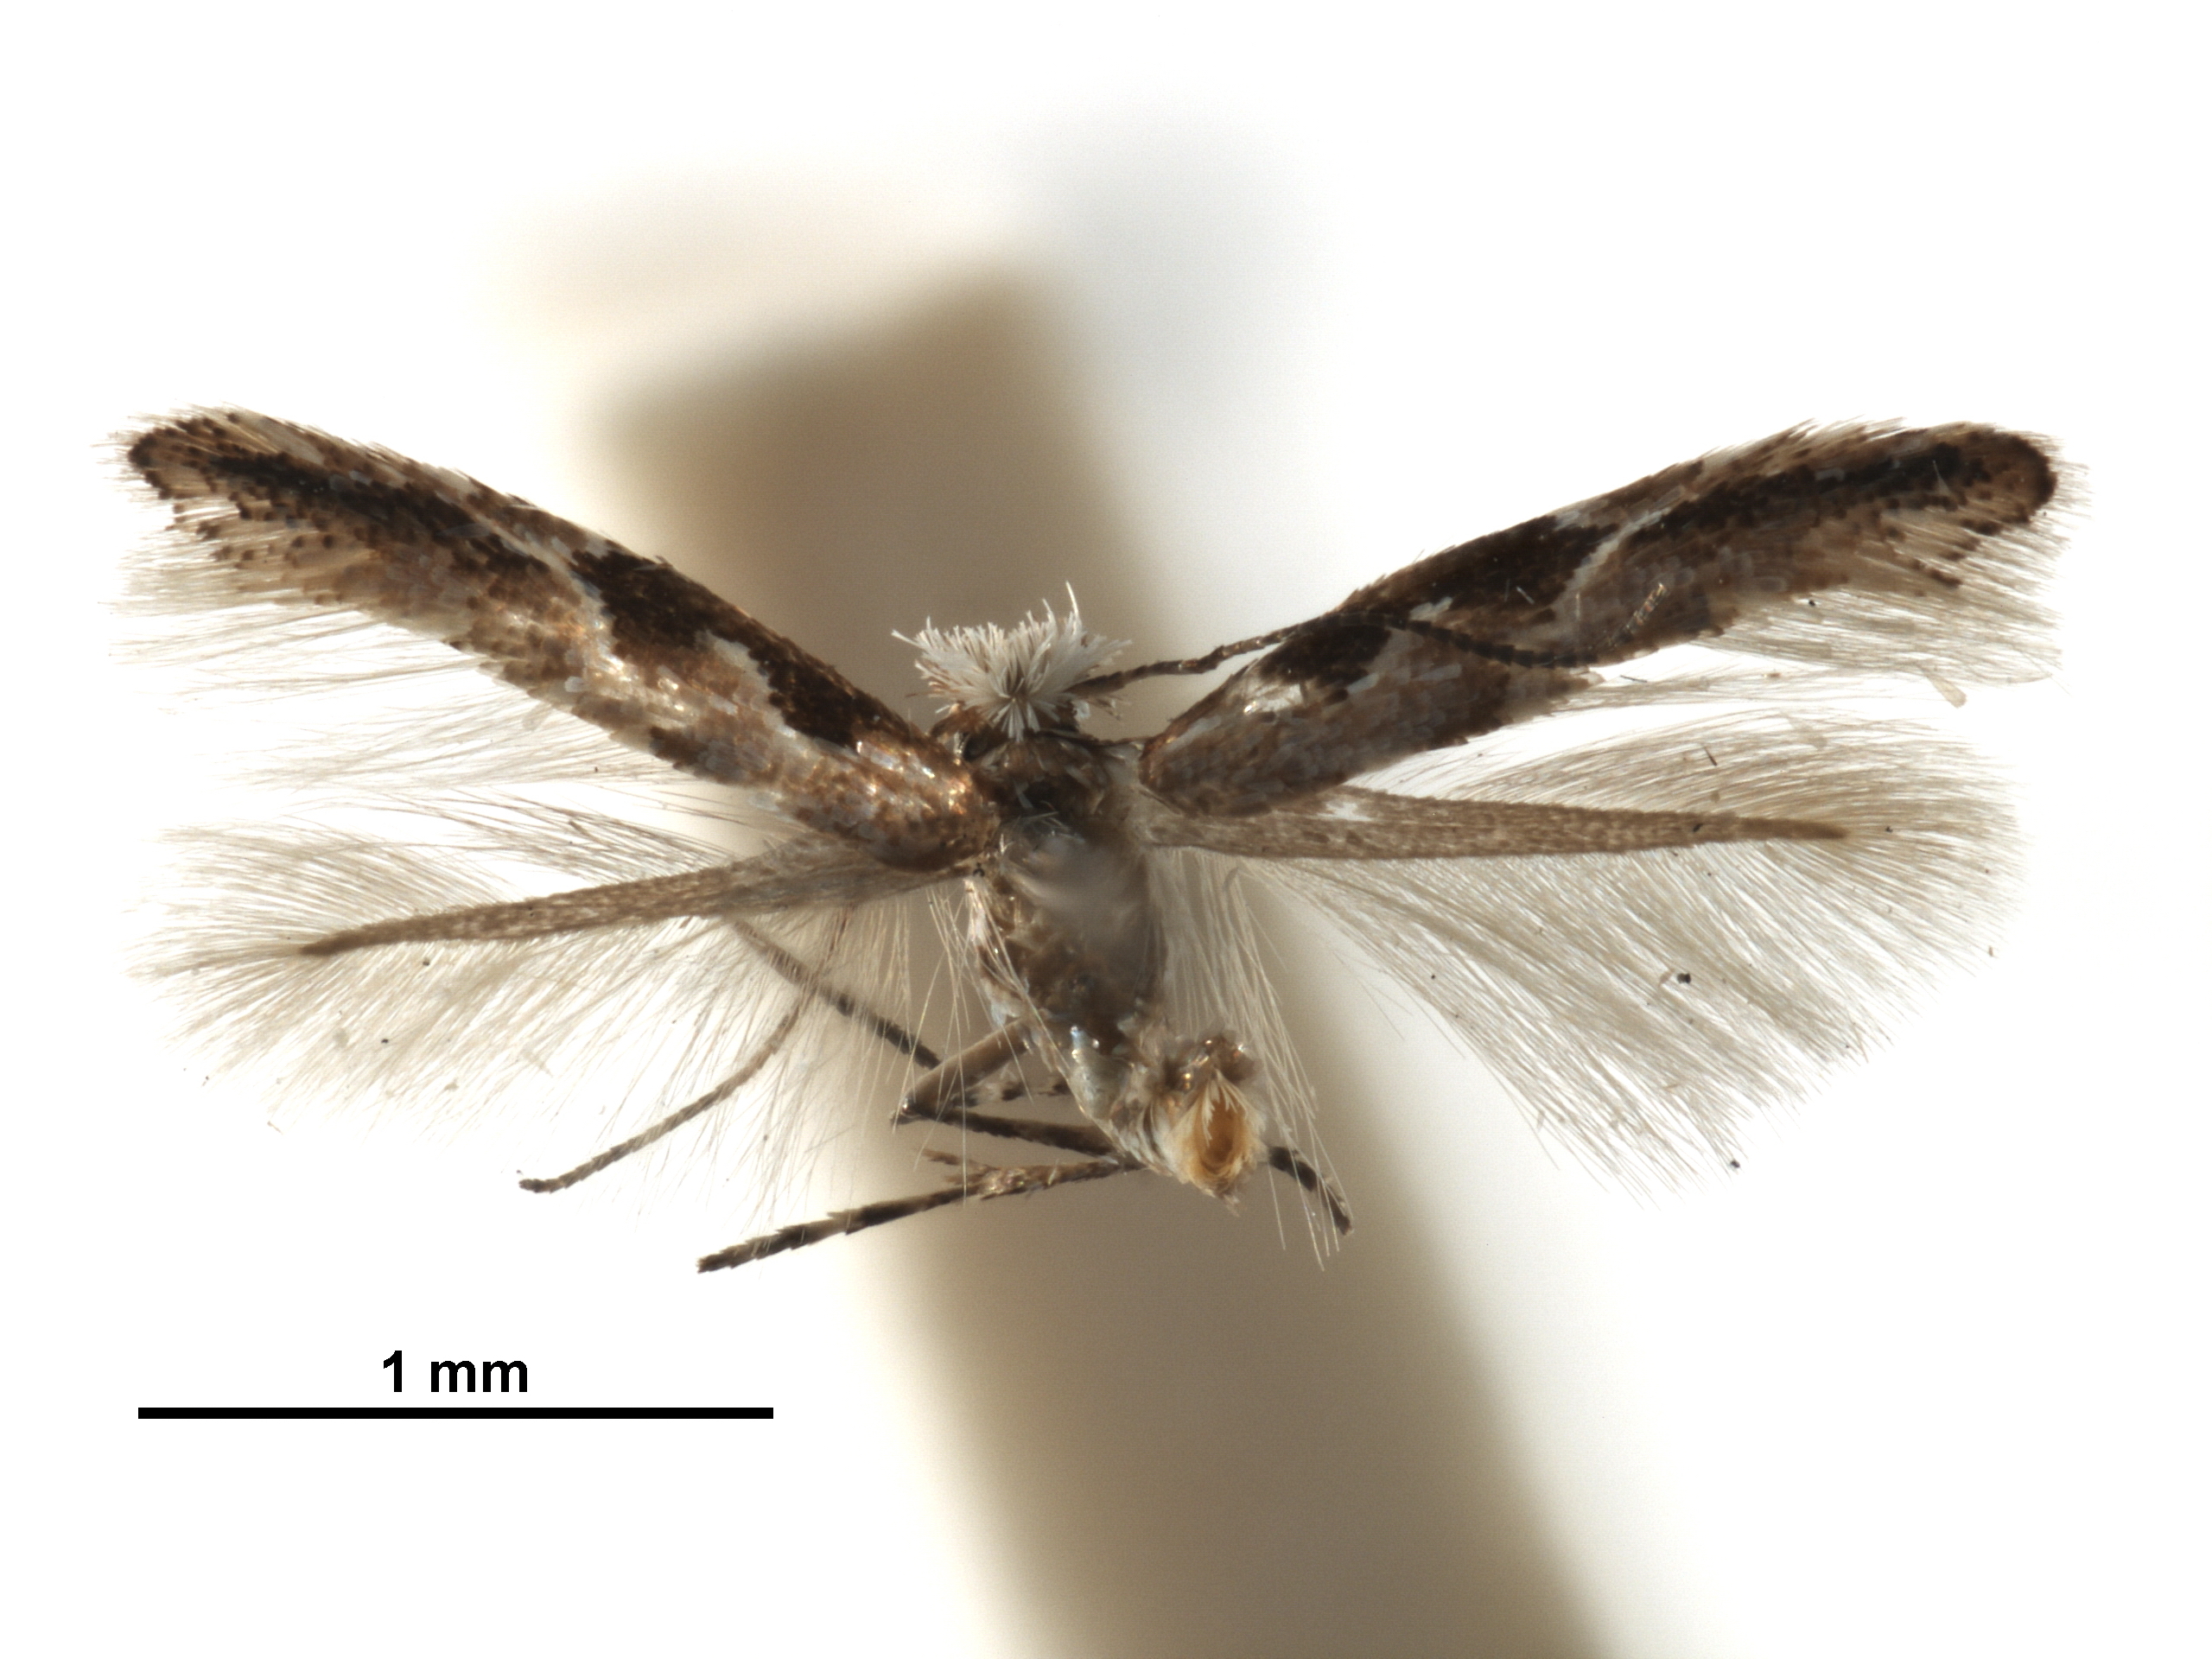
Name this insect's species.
Phyllonorycter orientalis
